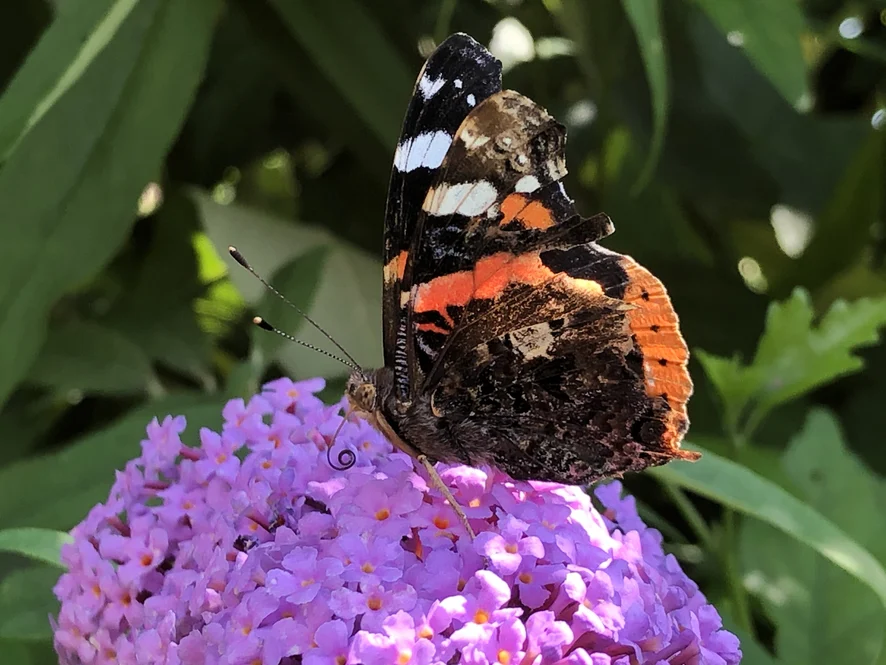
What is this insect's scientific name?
Vanessa atalanta
